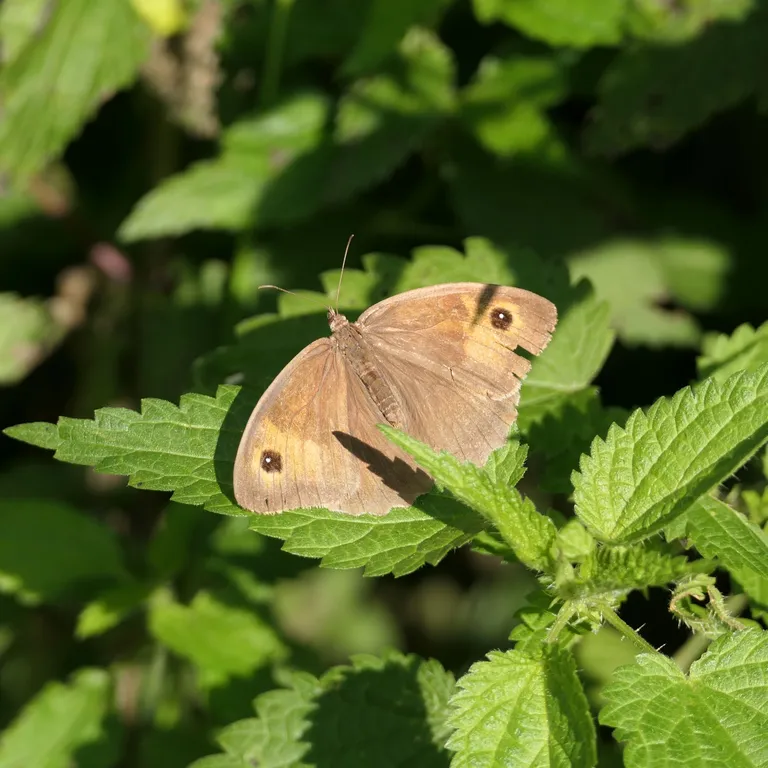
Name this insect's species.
Maniola jurtina
